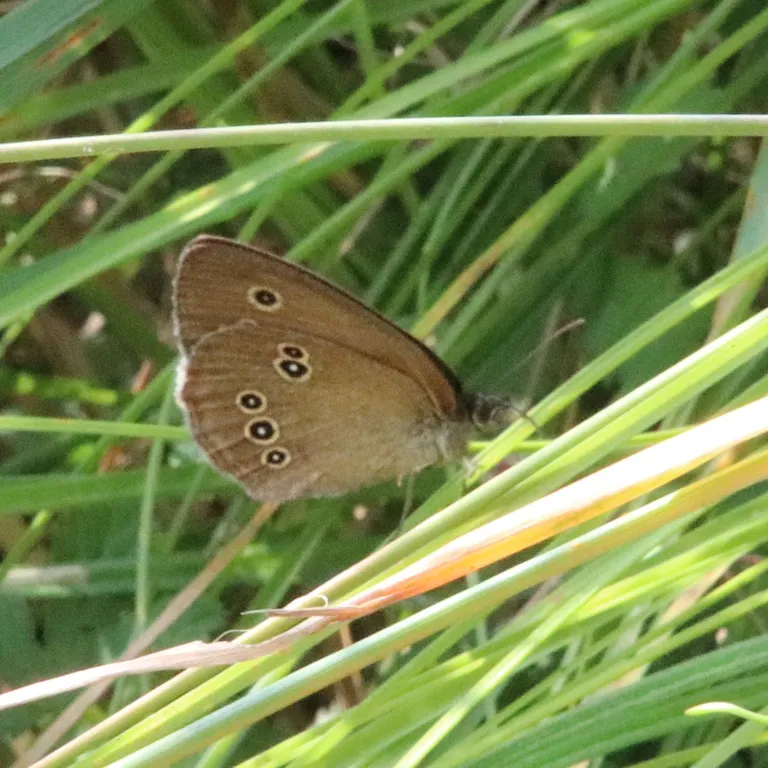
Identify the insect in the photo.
Aphantopus hyperantus
